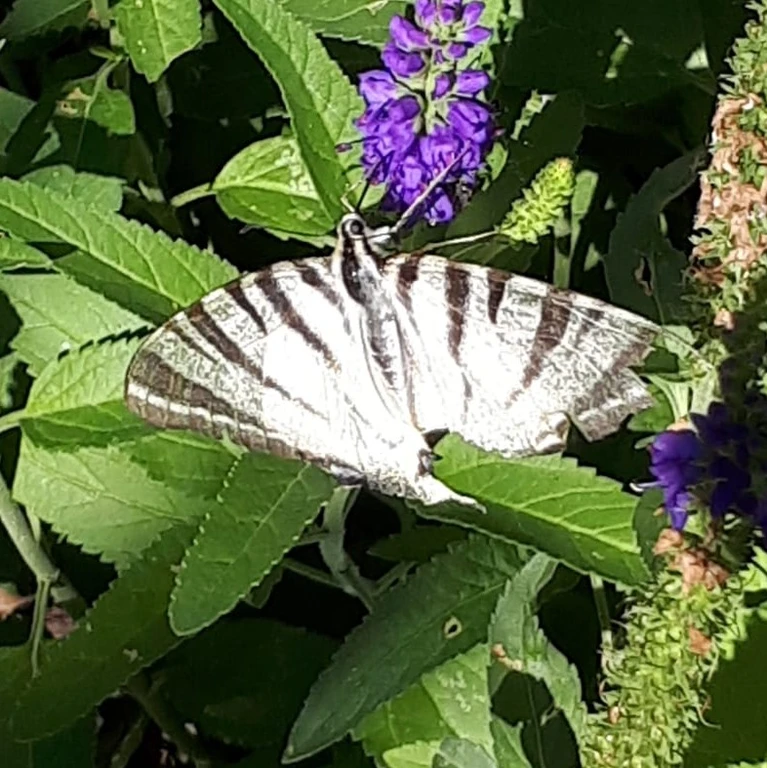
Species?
Iphiclides podalirius
